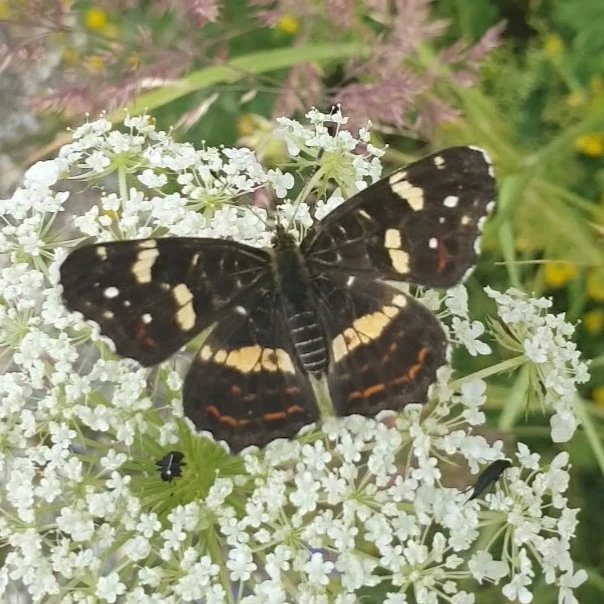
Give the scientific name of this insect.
Araschnia levana
